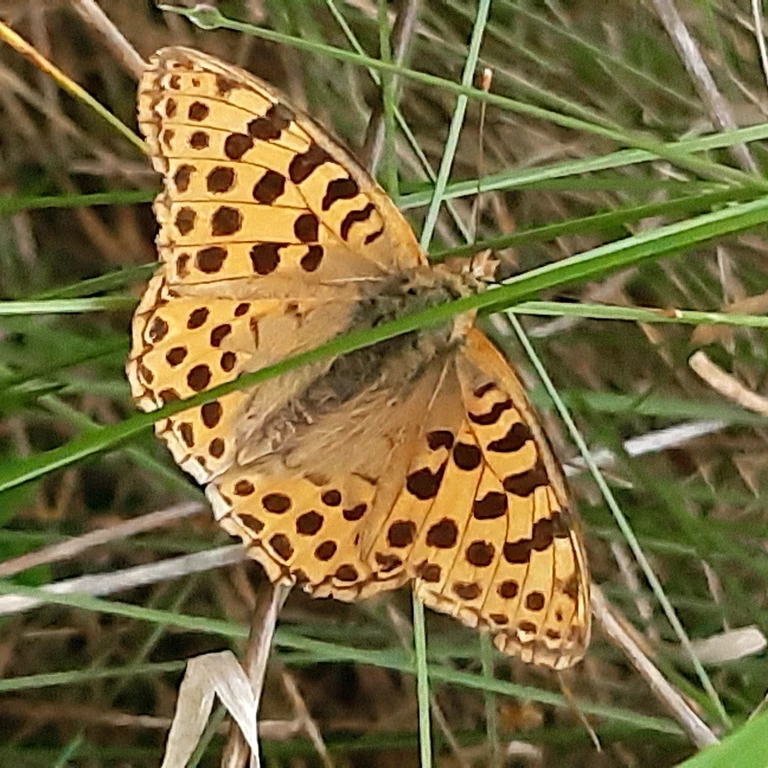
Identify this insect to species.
Issoria lathonia
